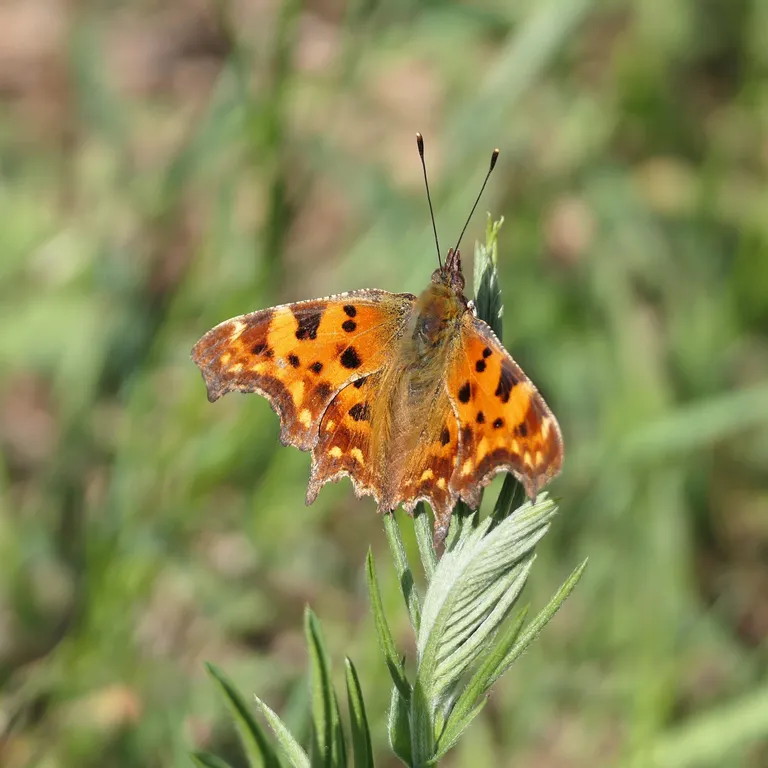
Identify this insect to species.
Polygonia c-album
